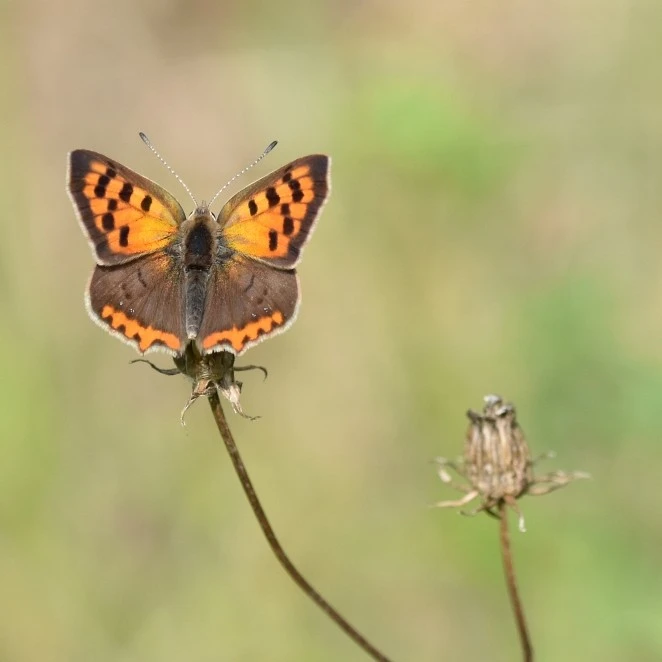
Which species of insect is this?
Lycaena phlaeas
